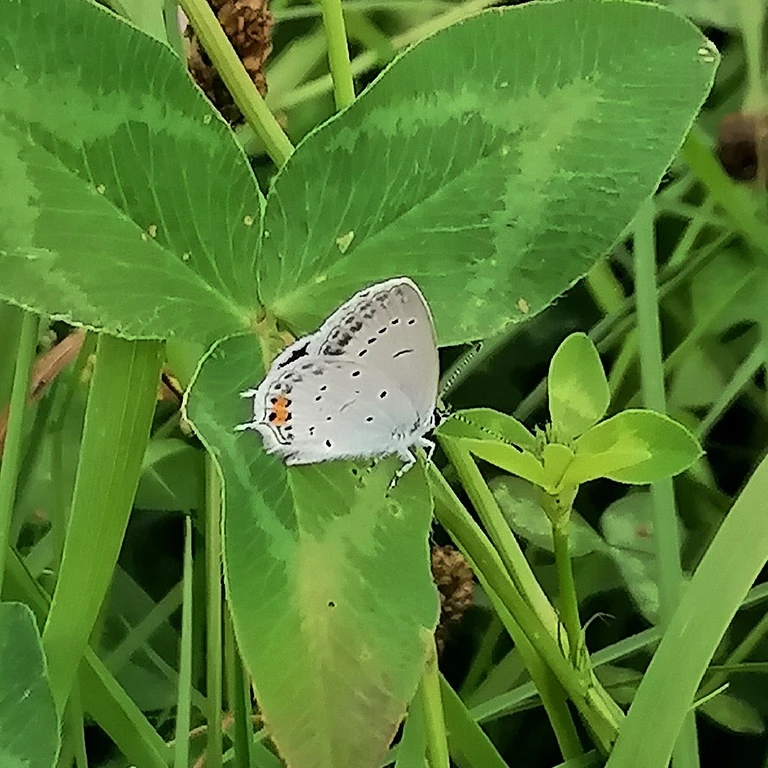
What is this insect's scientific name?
Cupido argiades (also Elkalyce argiades)
